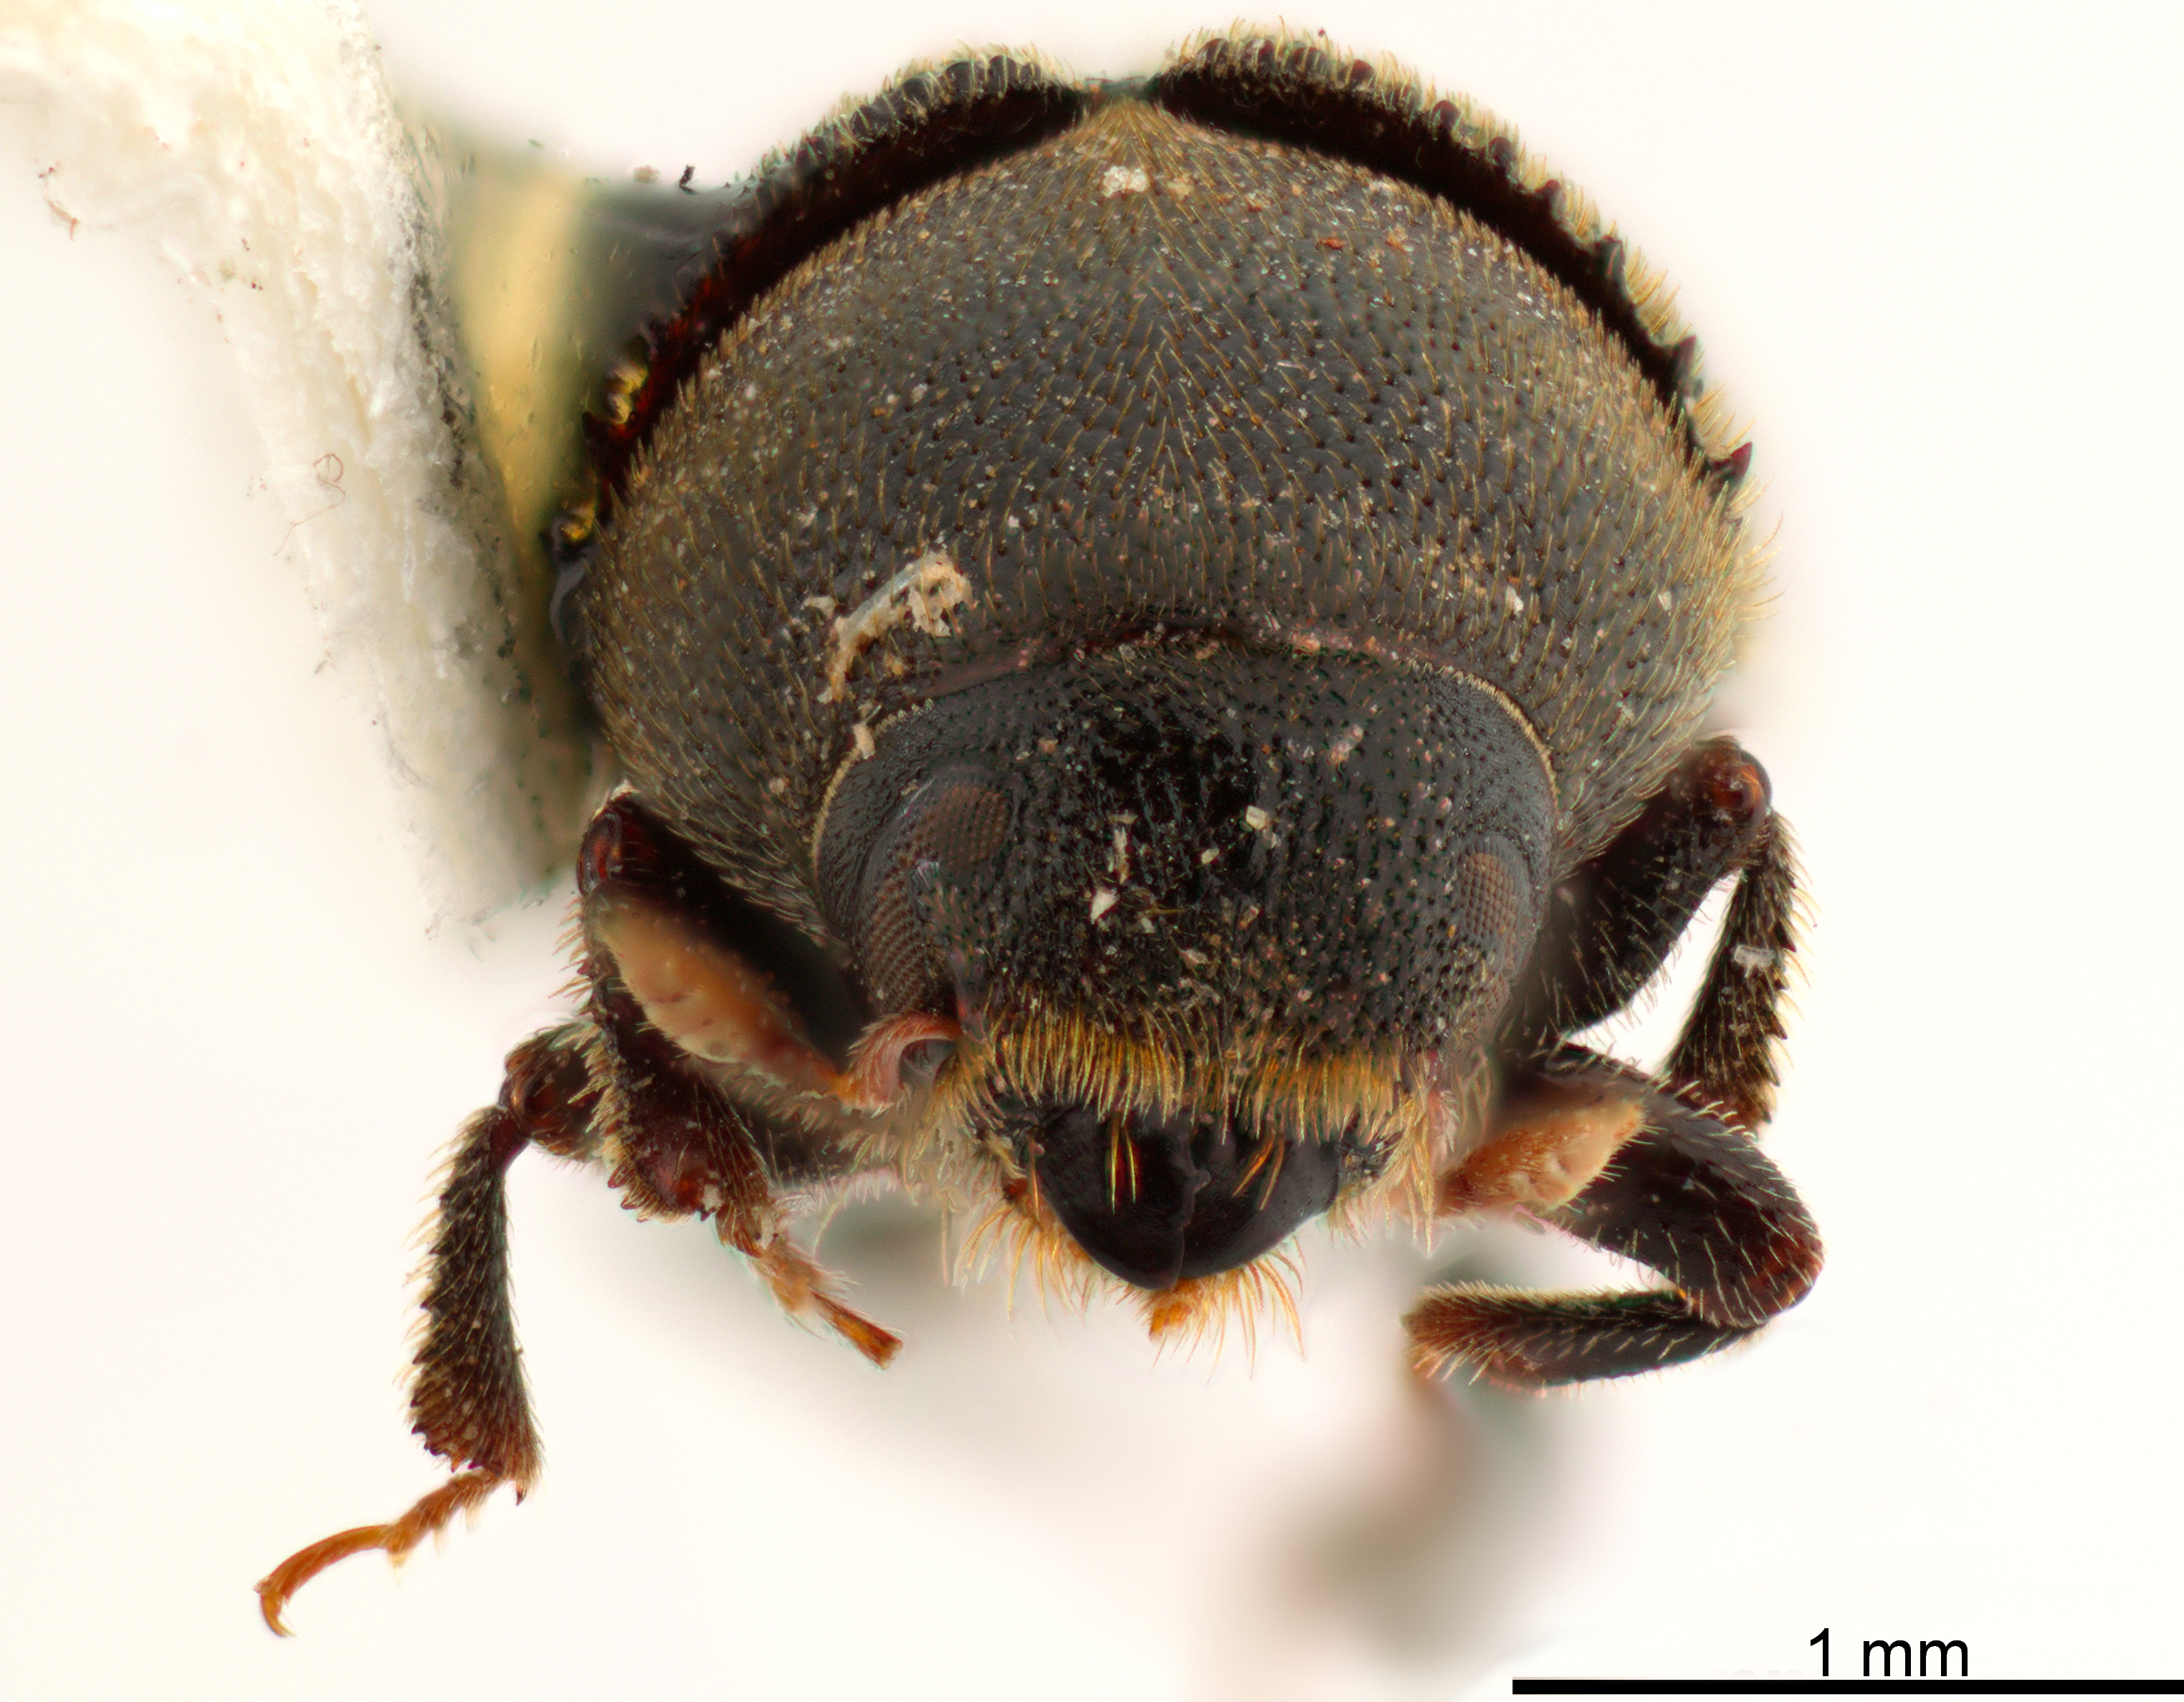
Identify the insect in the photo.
Phloeosinus cristatus
